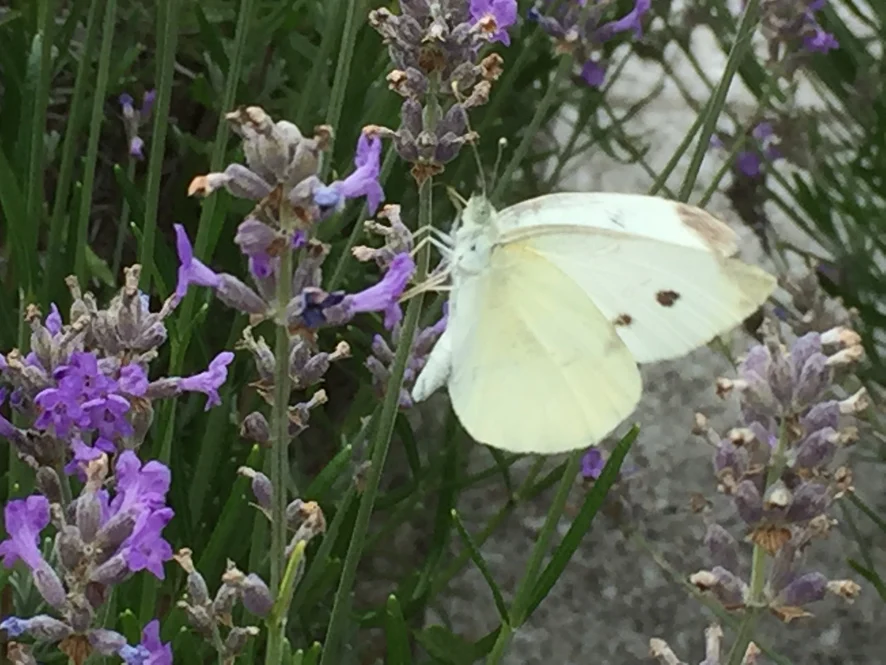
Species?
Pieris rapae
